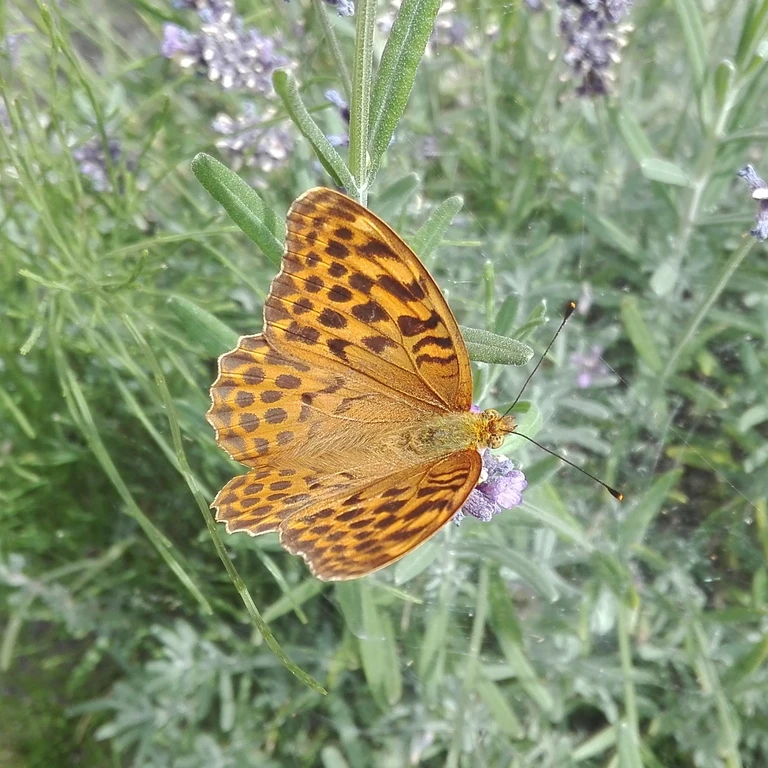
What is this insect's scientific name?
Argynnis paphia
